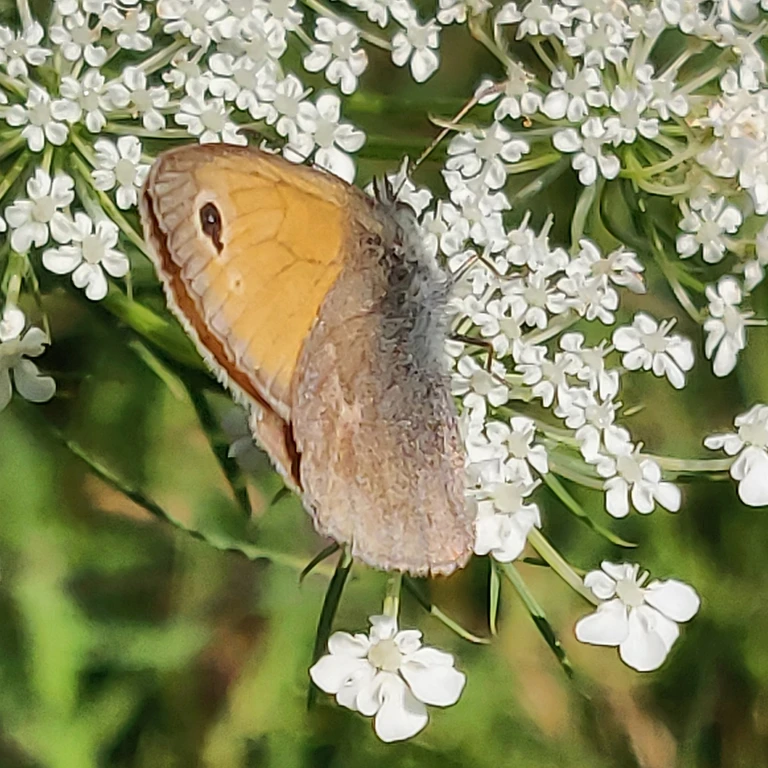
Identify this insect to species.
Coenonympha pamphilus
